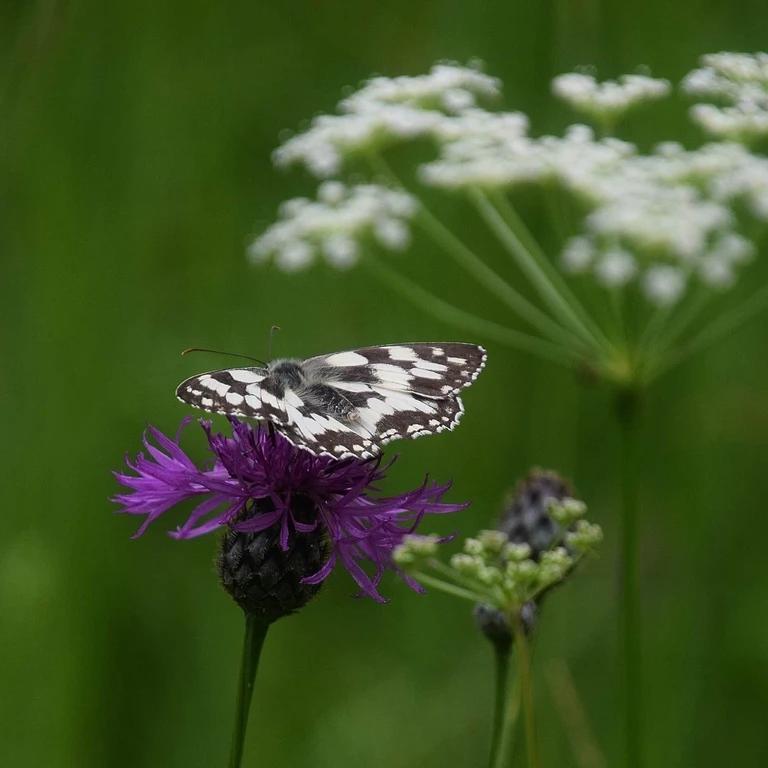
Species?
Melanargia galathea
